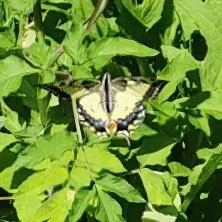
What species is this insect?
Papilio machaon
